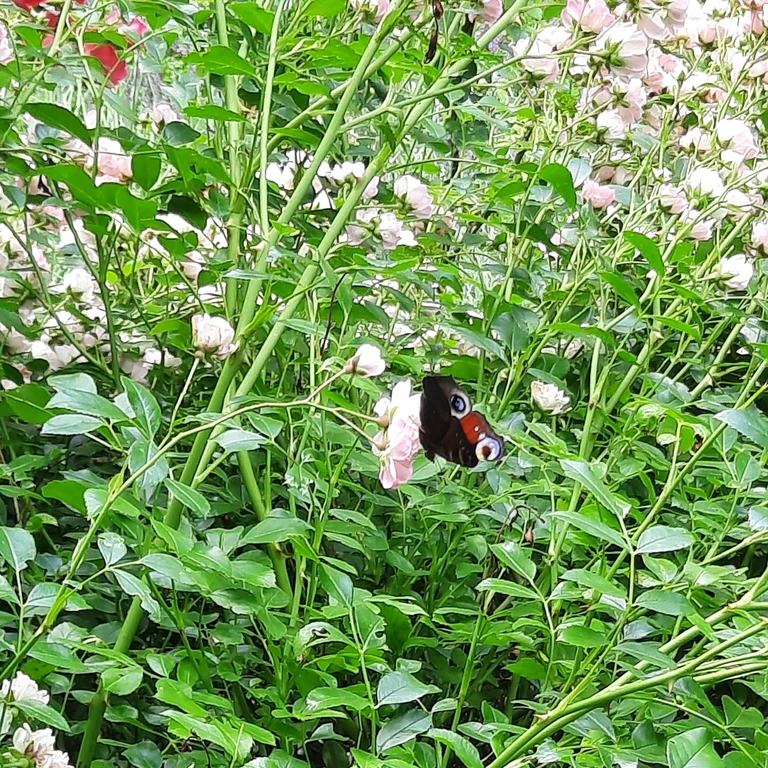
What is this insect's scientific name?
Aglais io
